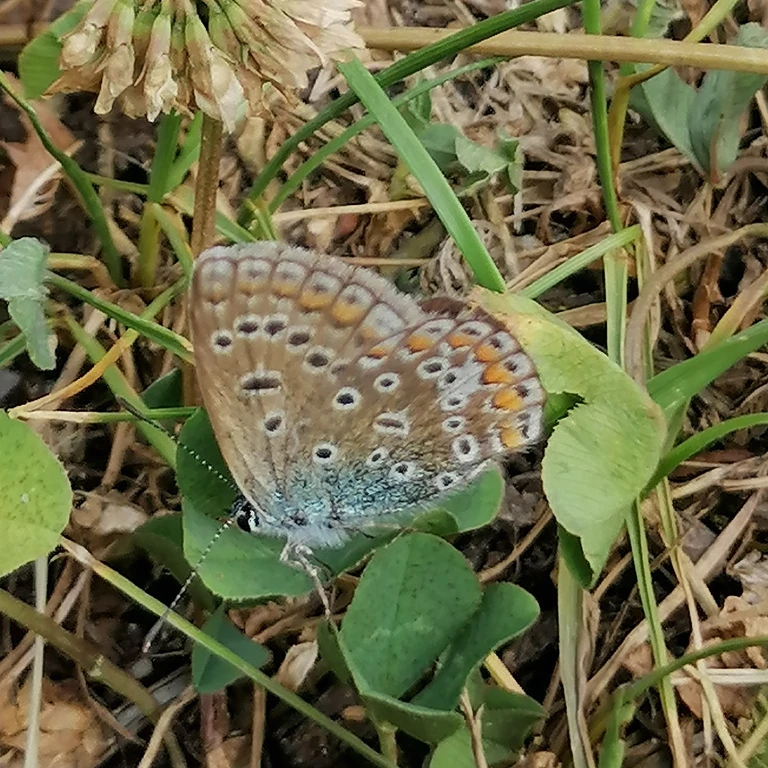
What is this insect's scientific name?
Polyommatus icarus
